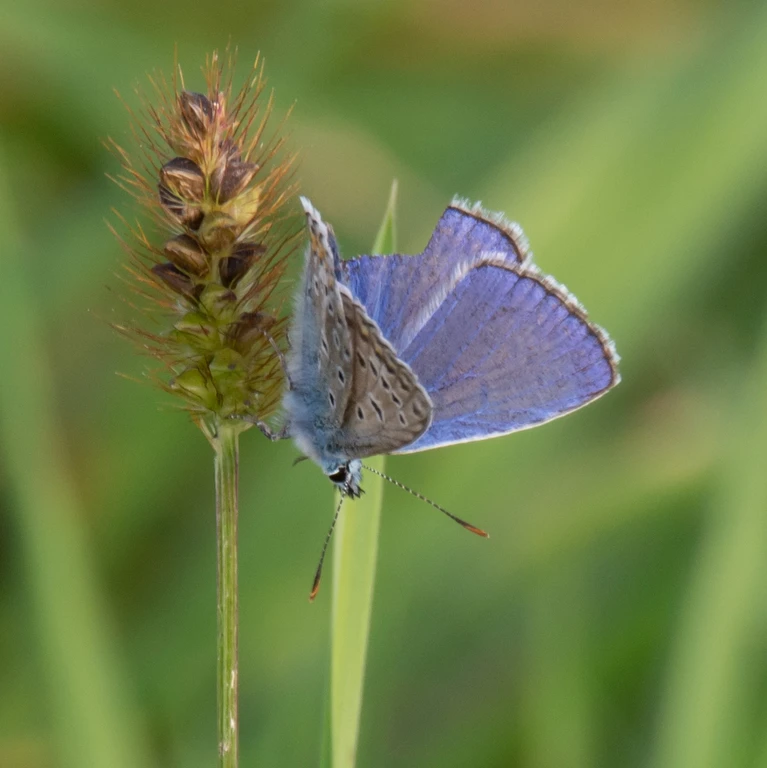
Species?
Polyommatus icarus
